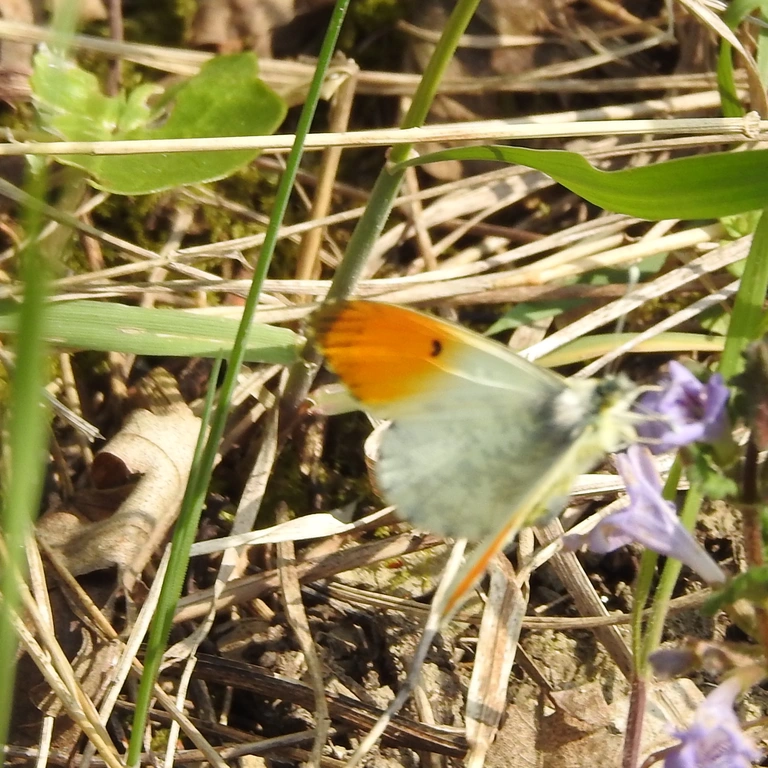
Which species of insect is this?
Anthocharis cardamines
